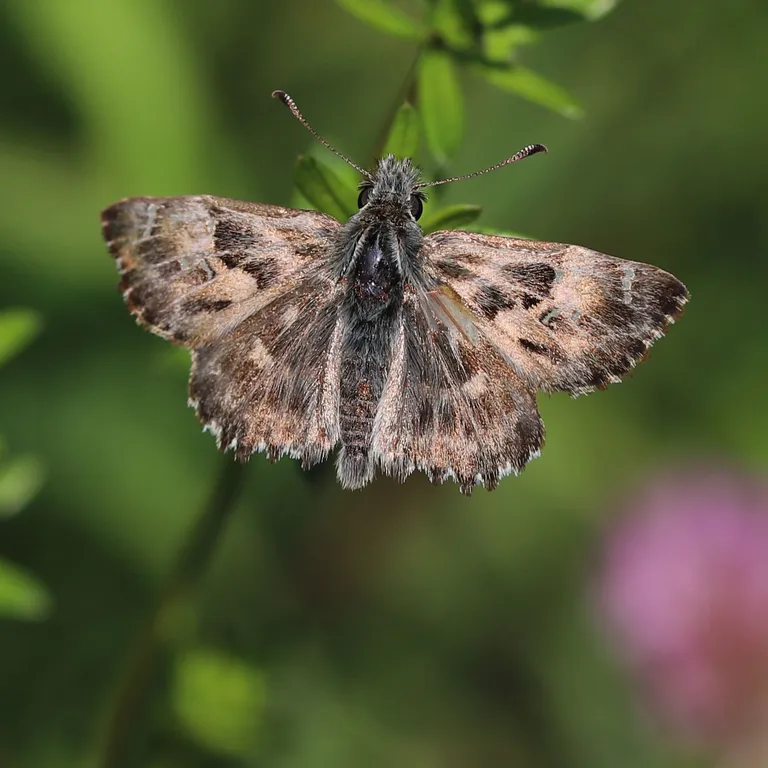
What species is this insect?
Carcharodus alceae
